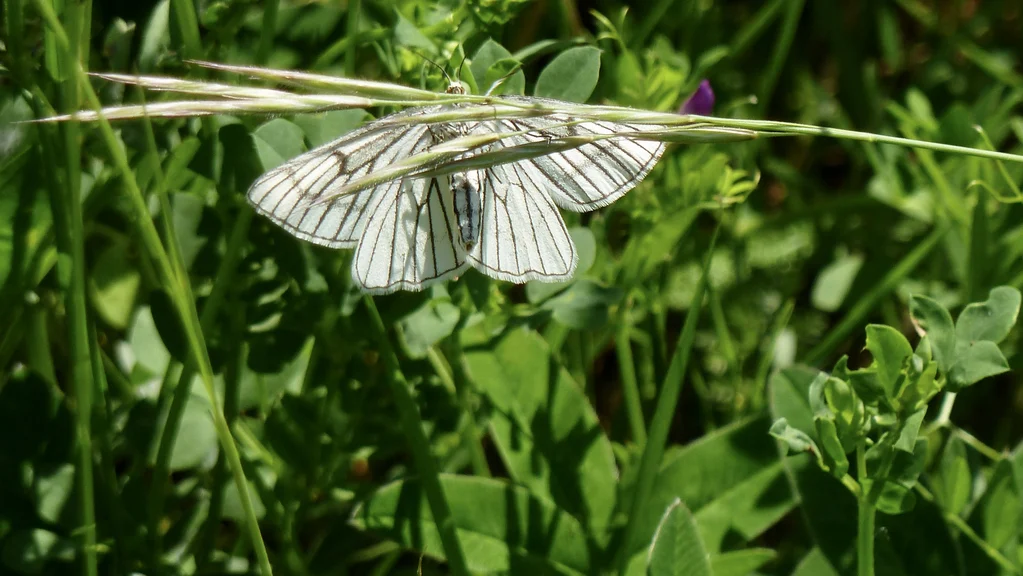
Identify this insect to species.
Siona lineata
